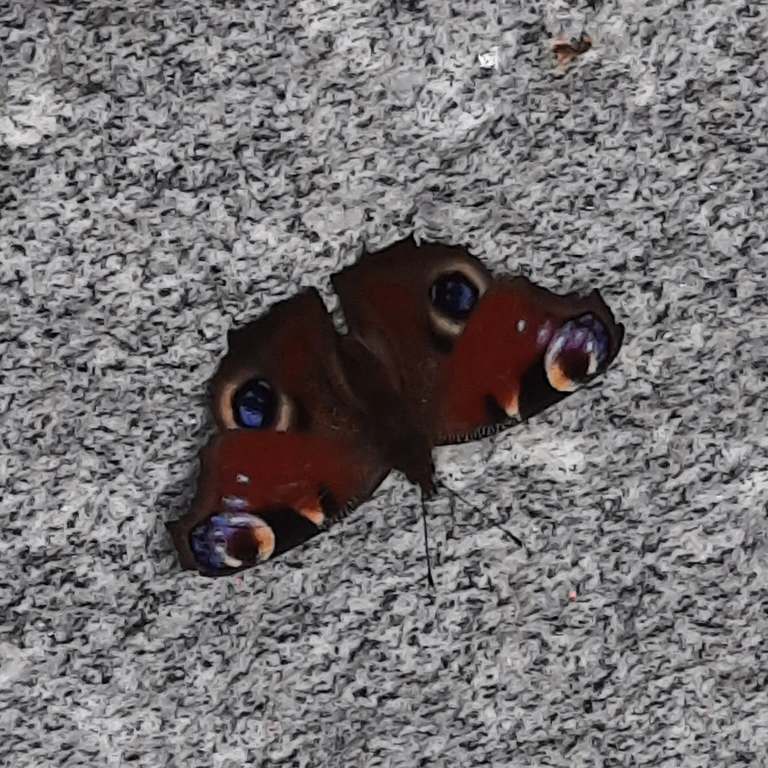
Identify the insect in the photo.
Aglais io
